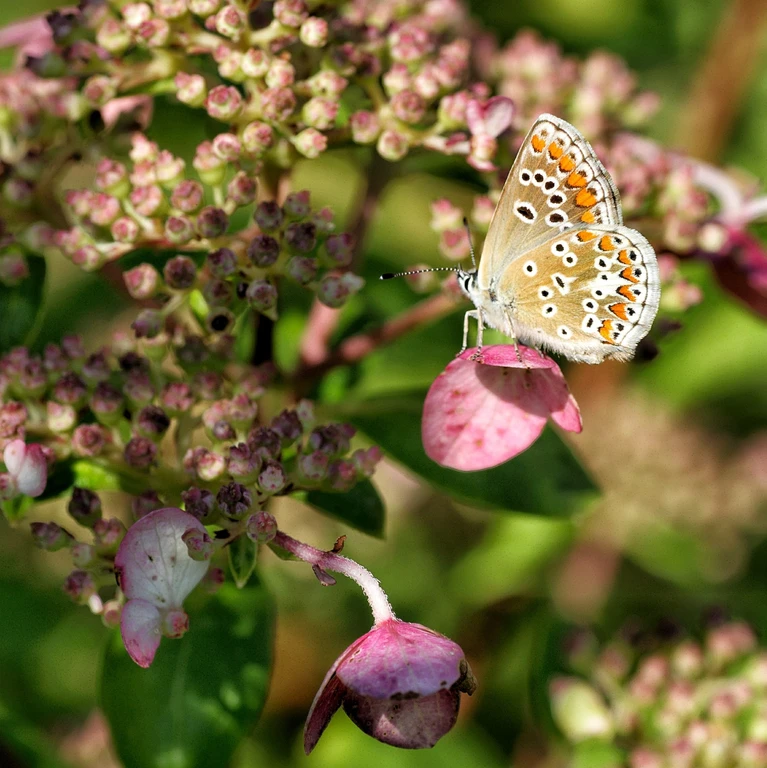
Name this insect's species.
Aricia agestis/artaxerxes
